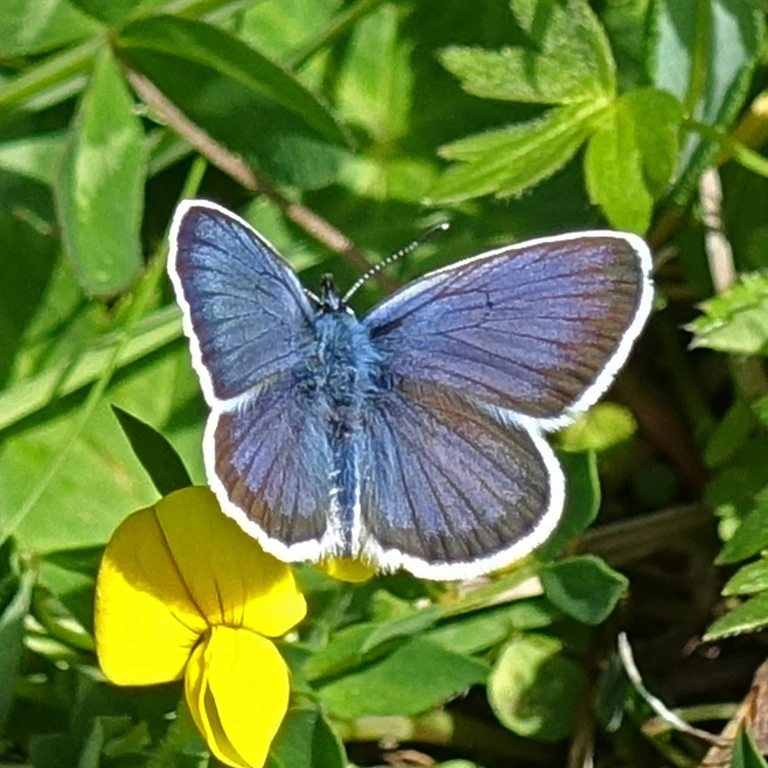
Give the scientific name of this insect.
Cyaniris semiargus
